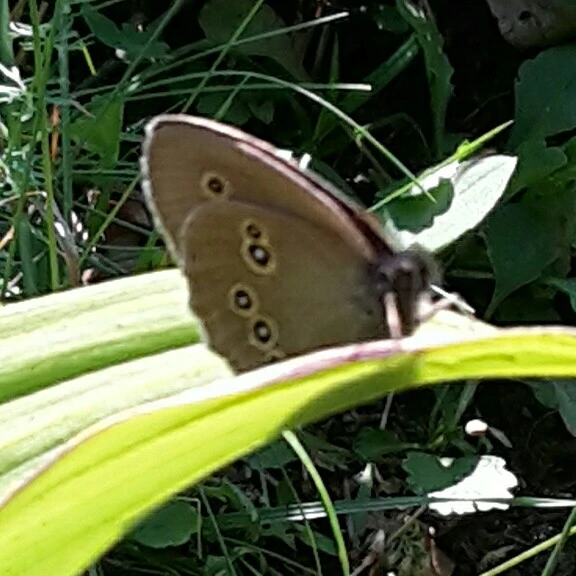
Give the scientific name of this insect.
Aphantopus hyperantus
